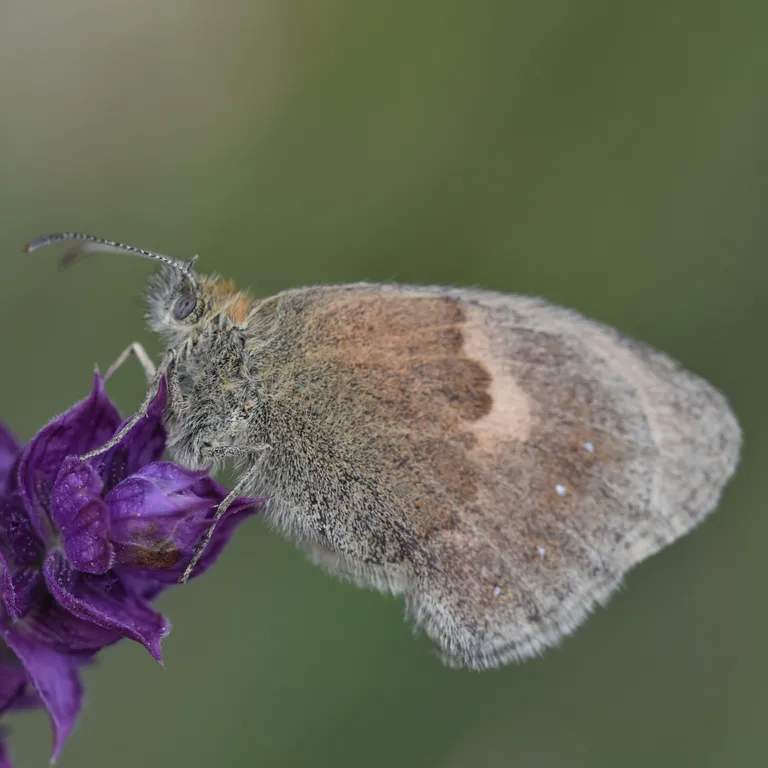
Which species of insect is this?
Coenonympha pamphilus
